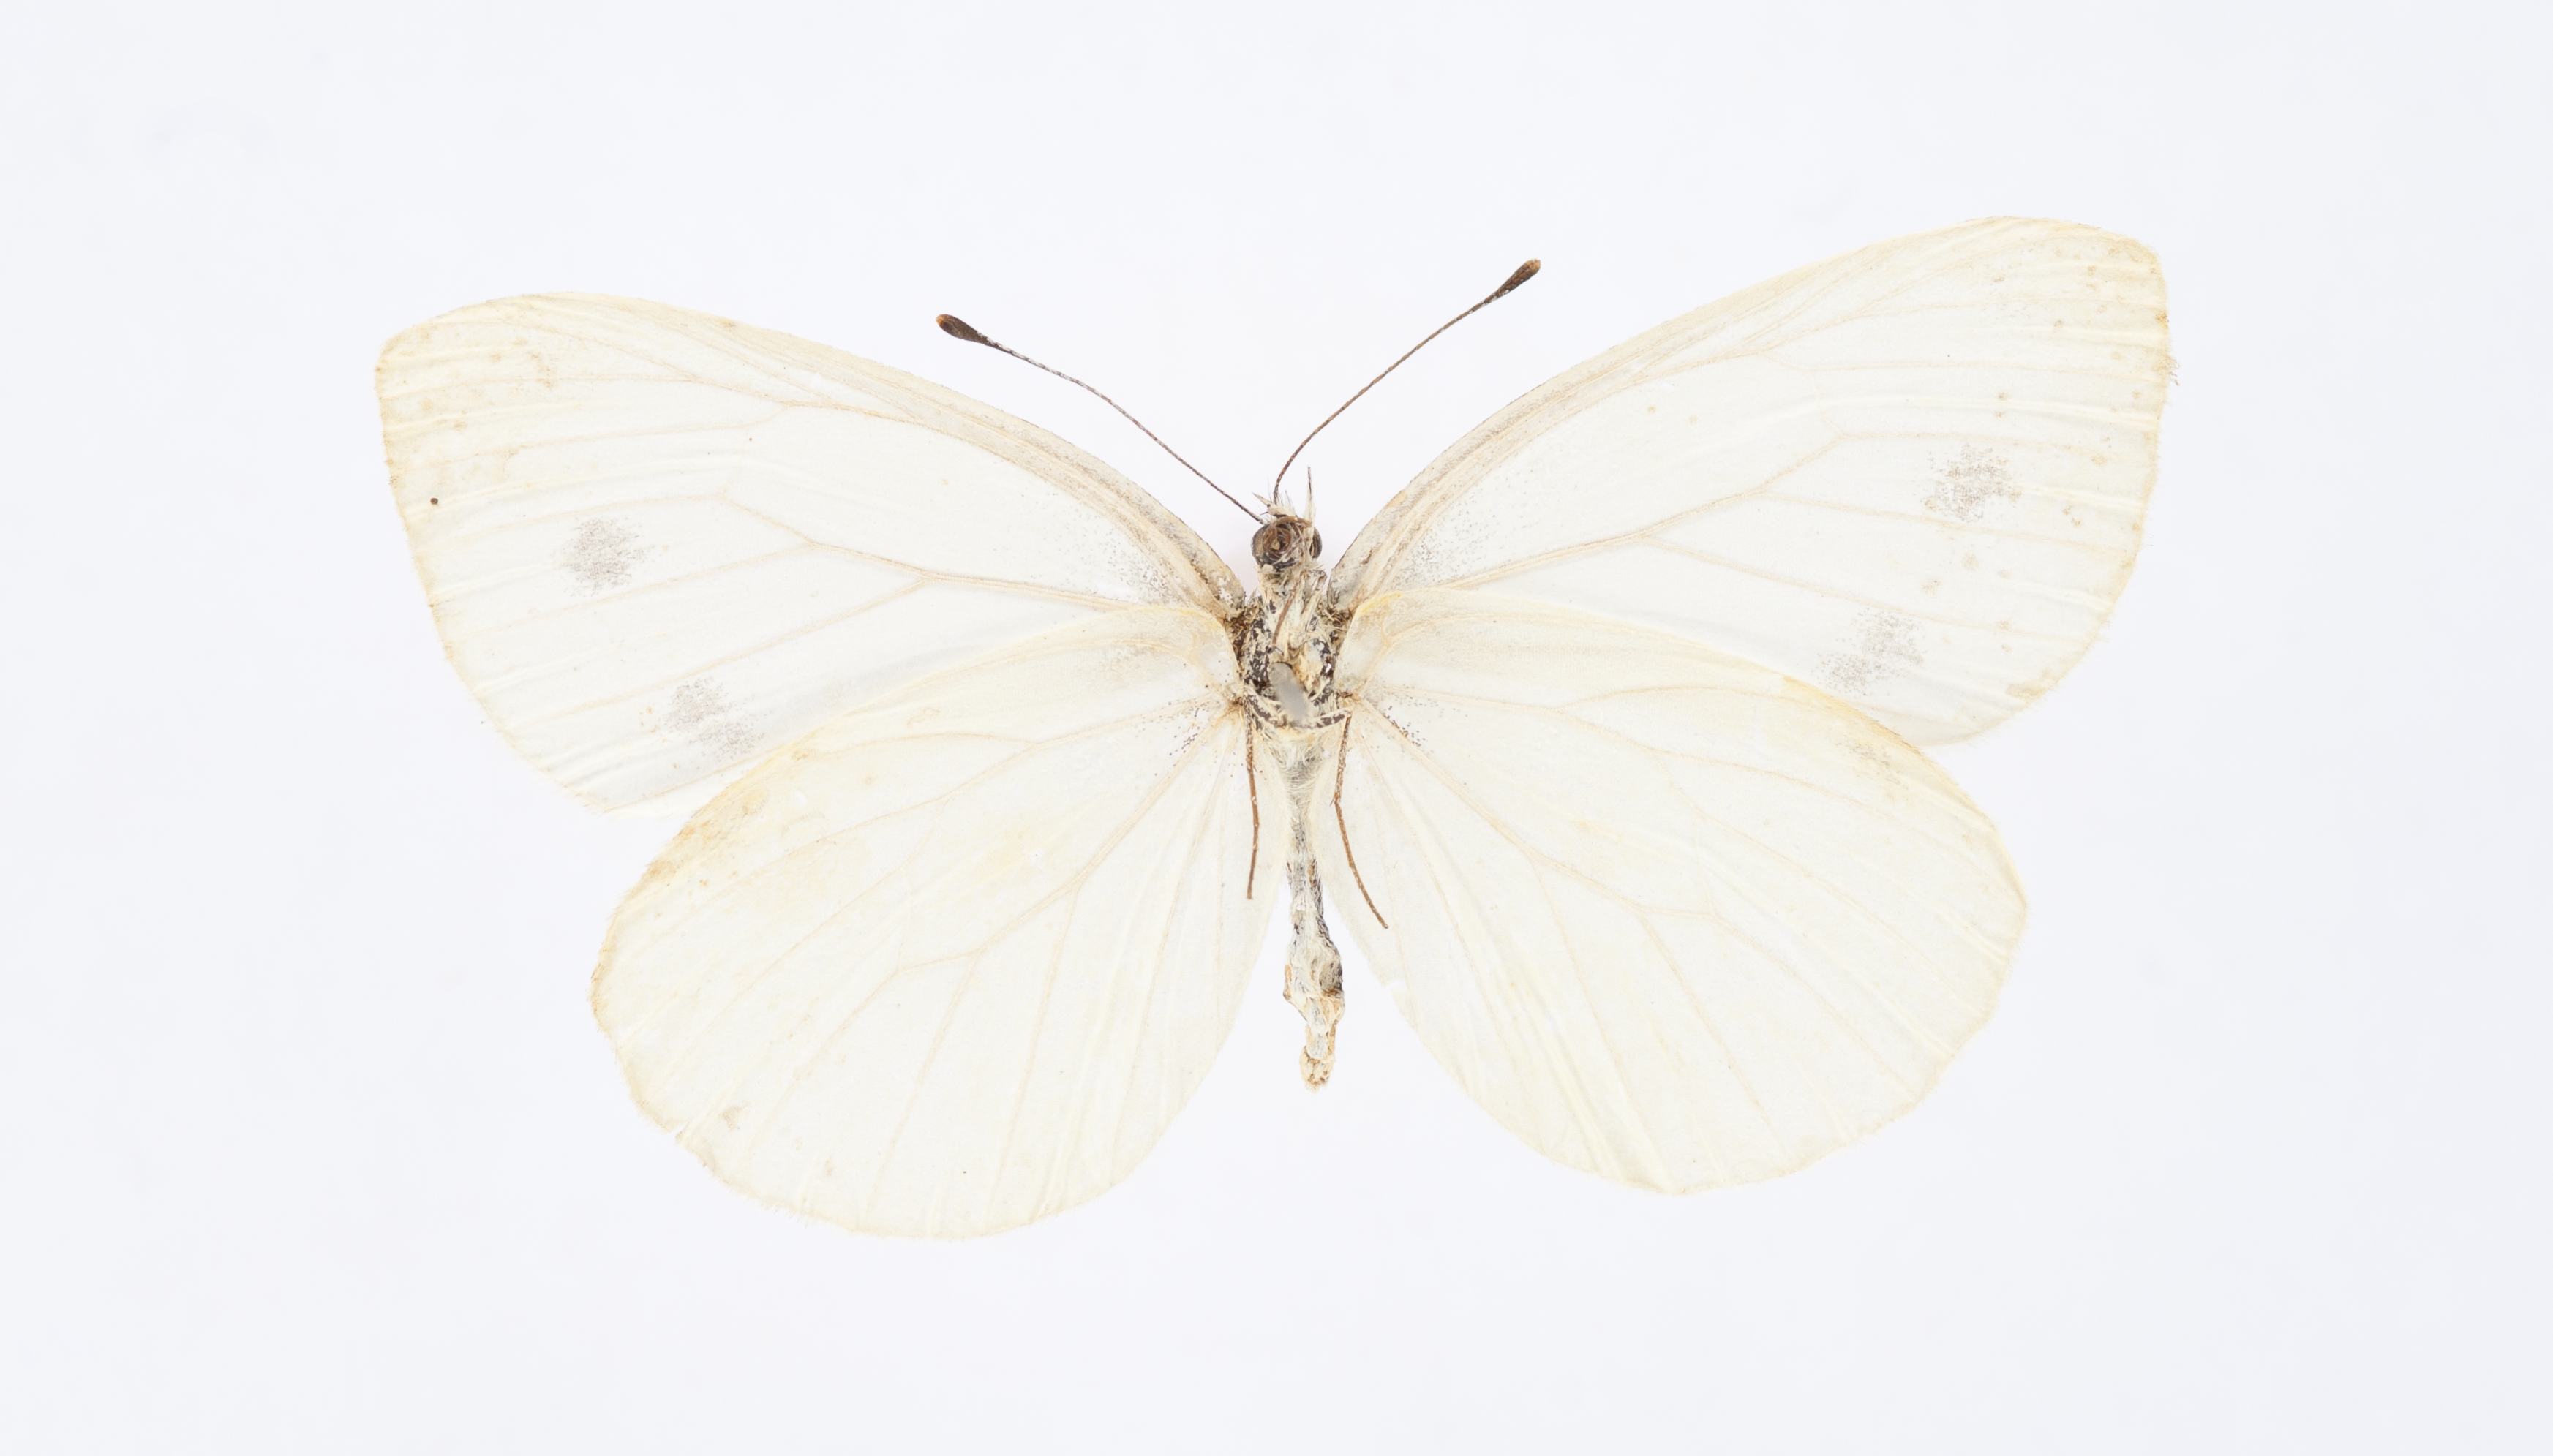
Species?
Pieris iberidis
